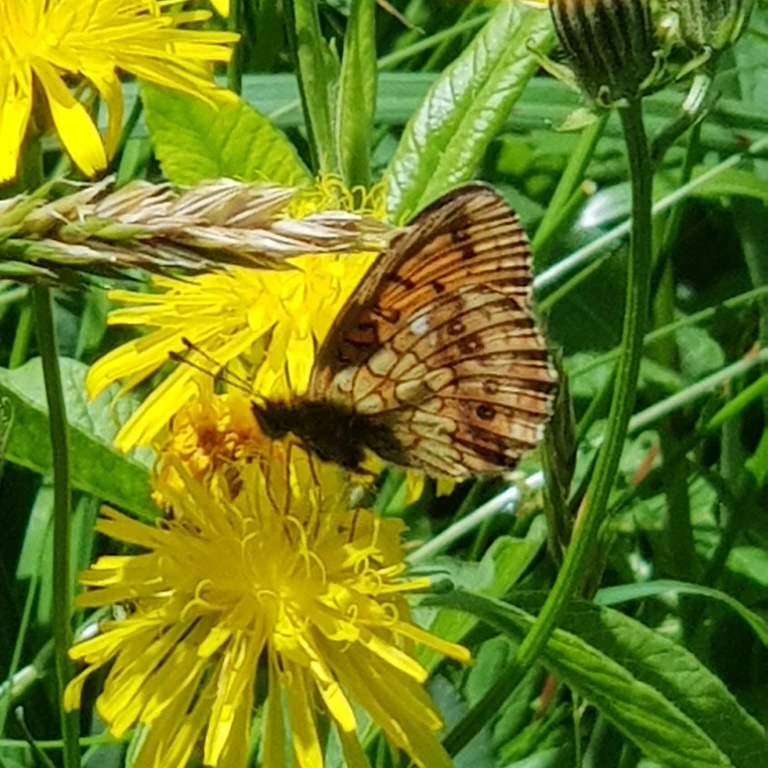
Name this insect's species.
Brenthis ino
